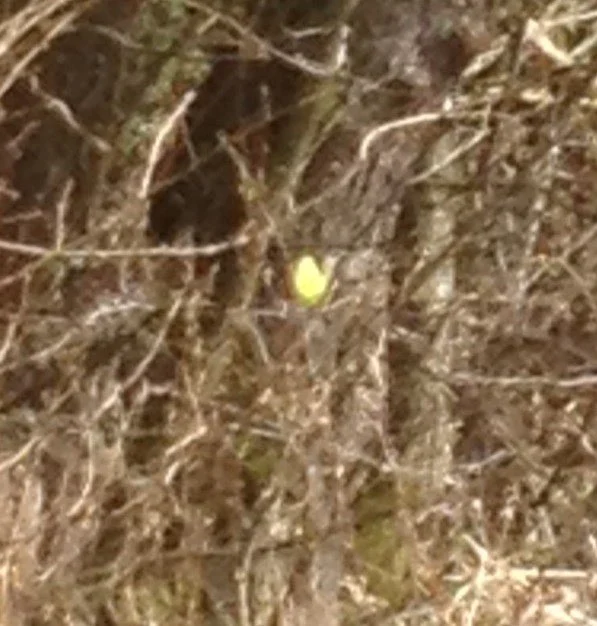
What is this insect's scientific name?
Gonepteryx rhamni
